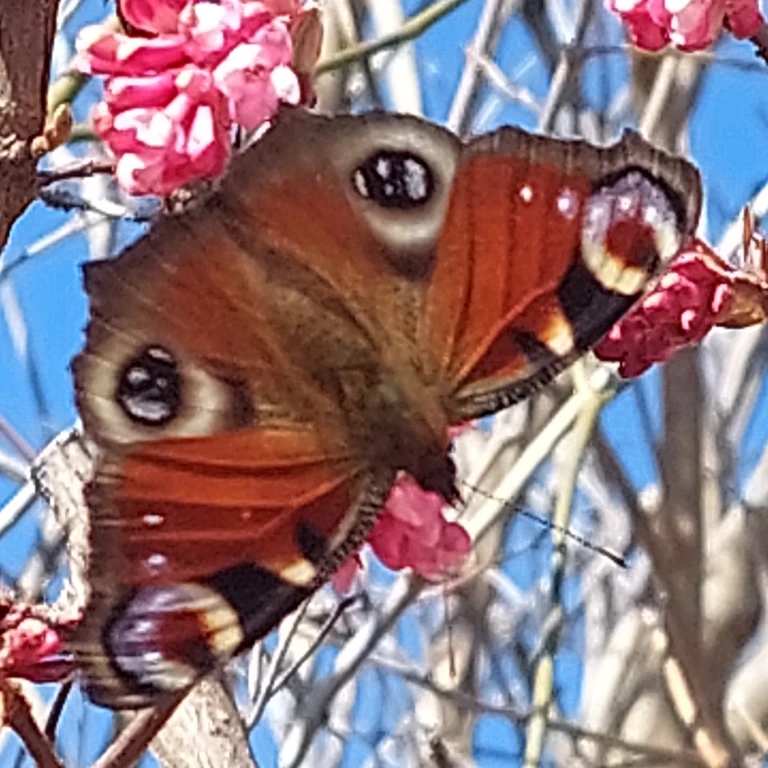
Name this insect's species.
Aglais io
